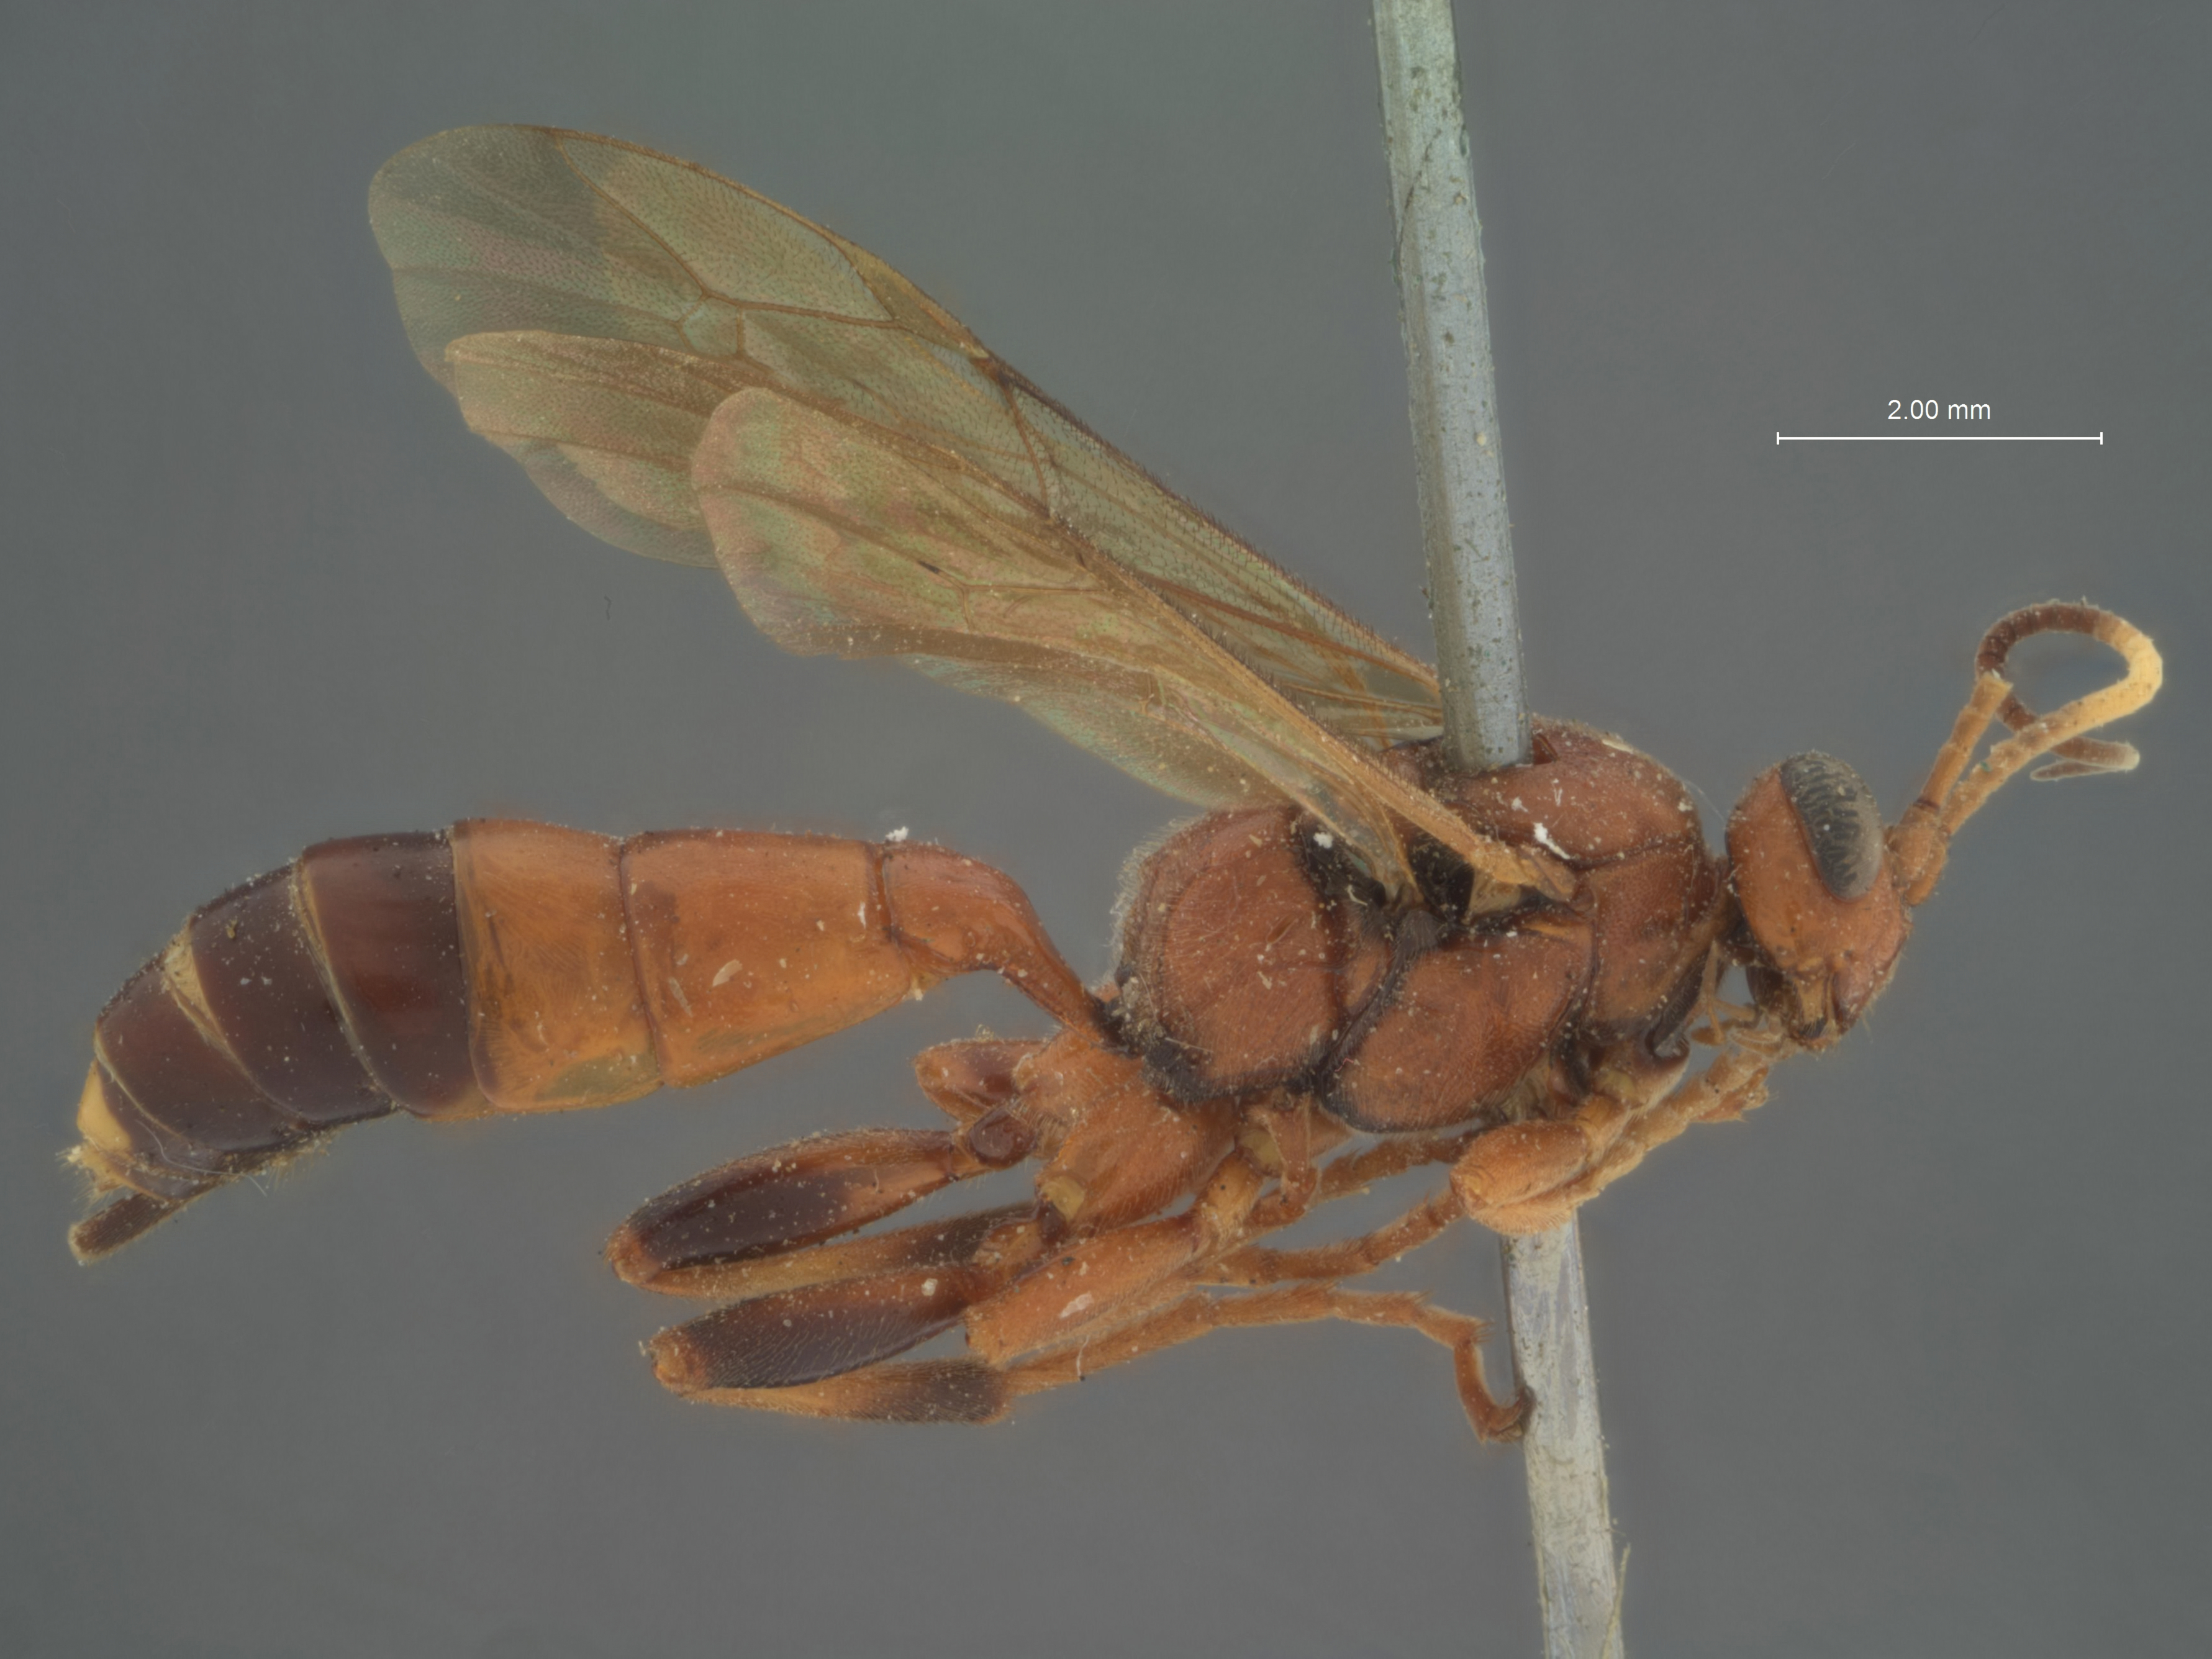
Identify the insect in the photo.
Amblyteles cookii
